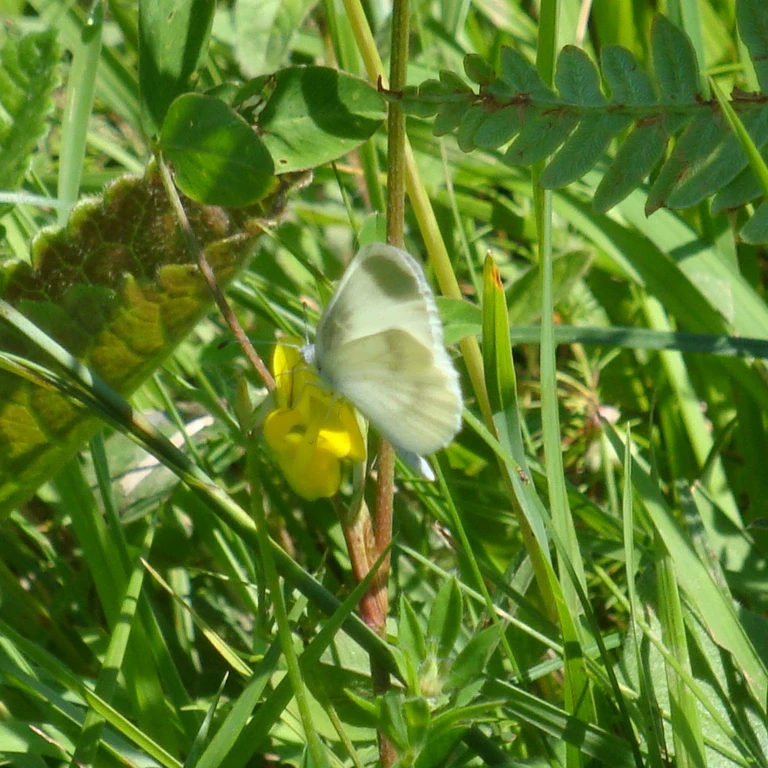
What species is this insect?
Leptidea sinapis/juvernica
